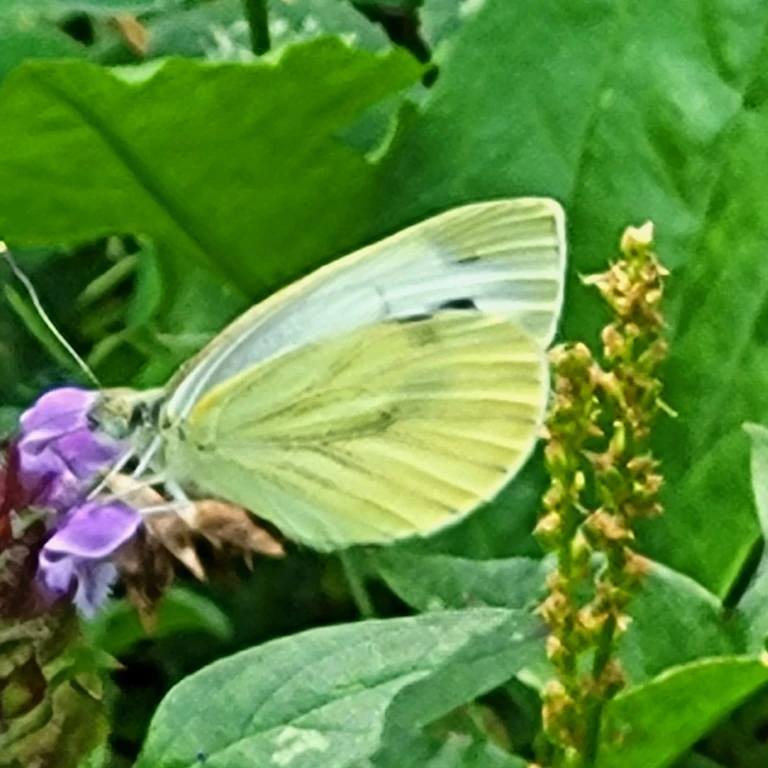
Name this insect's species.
Pieris napi
